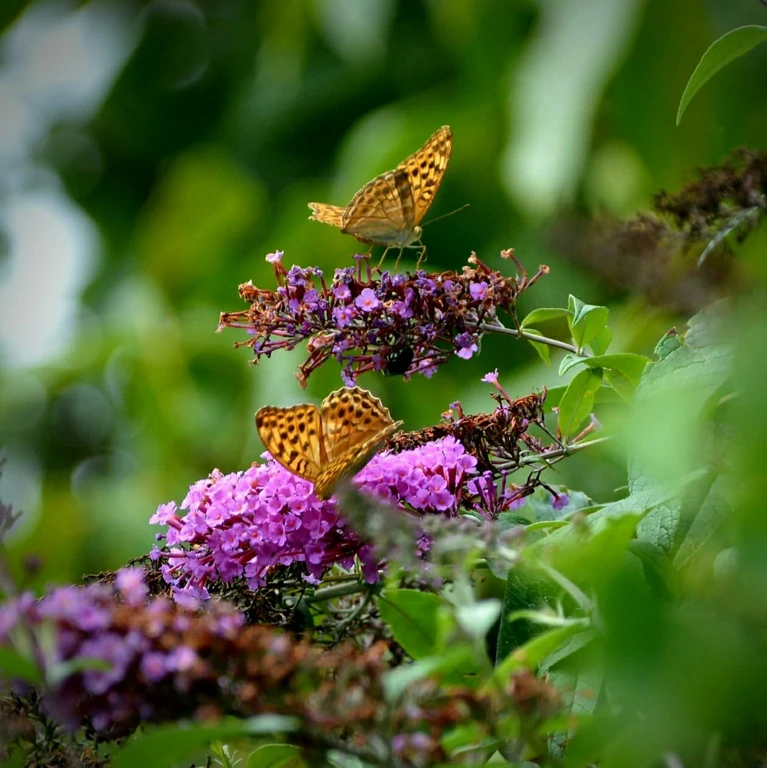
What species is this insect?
Argynnis paphia
